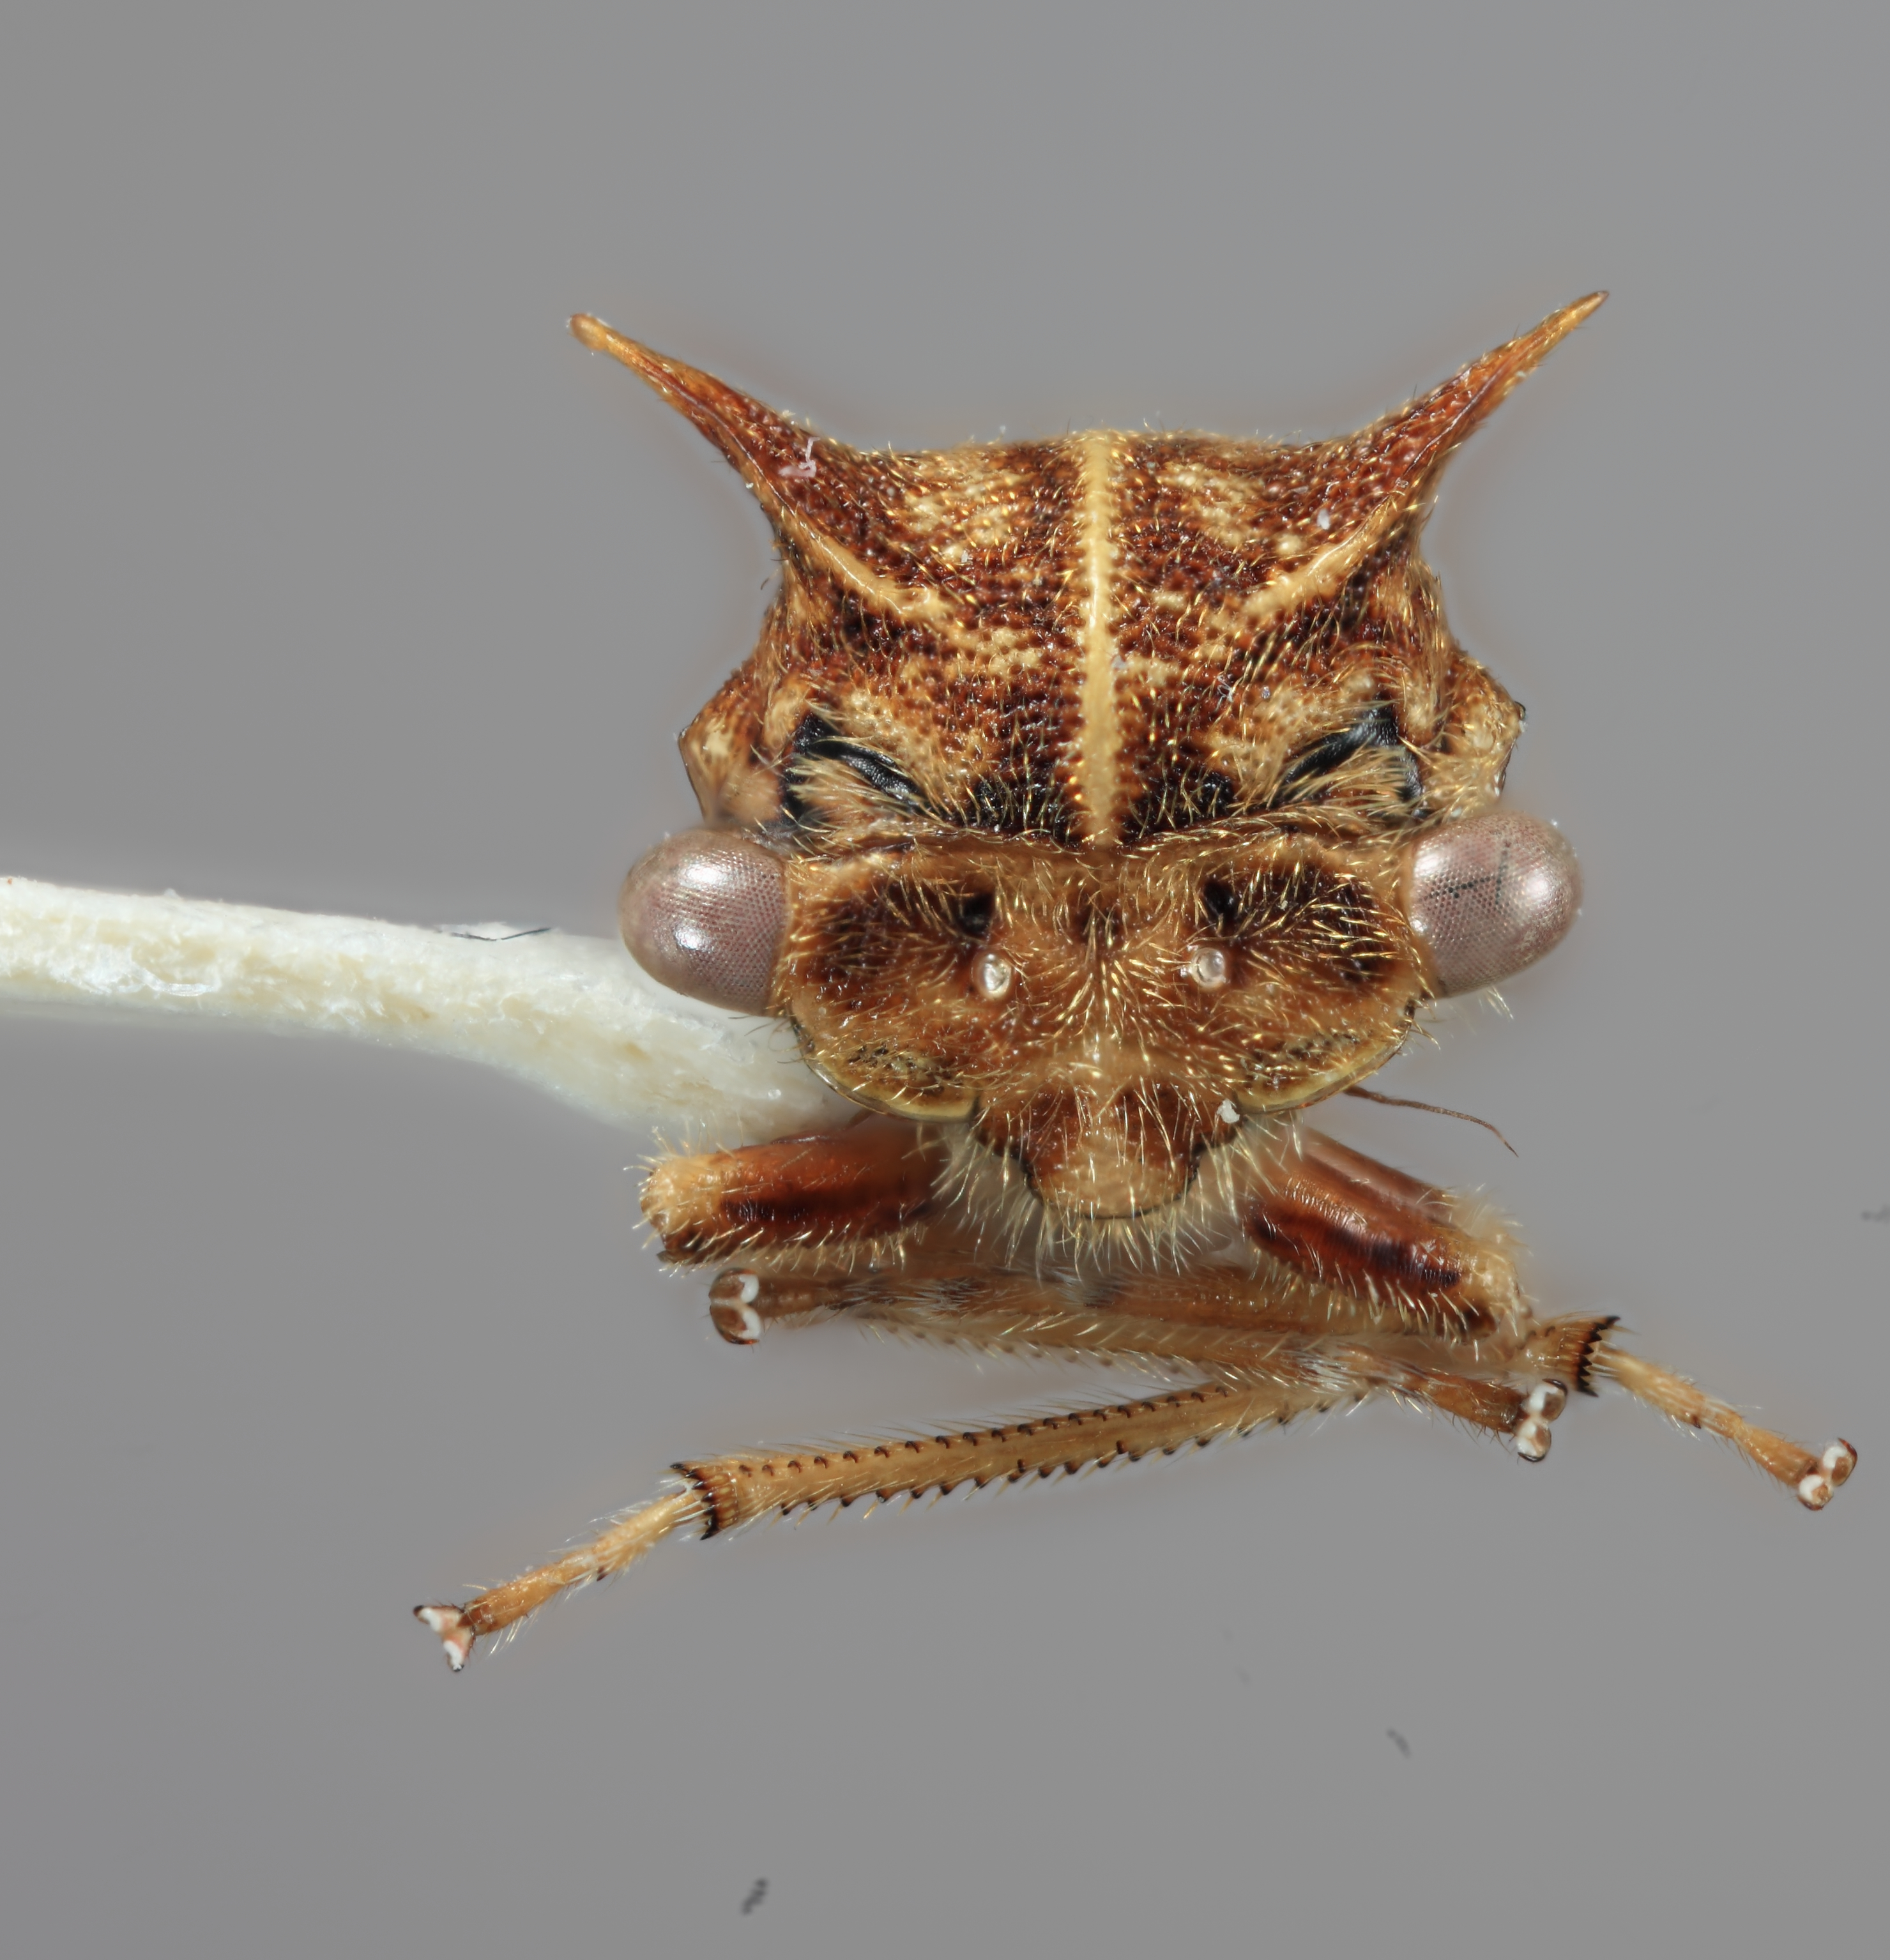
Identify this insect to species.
Tolania picta
